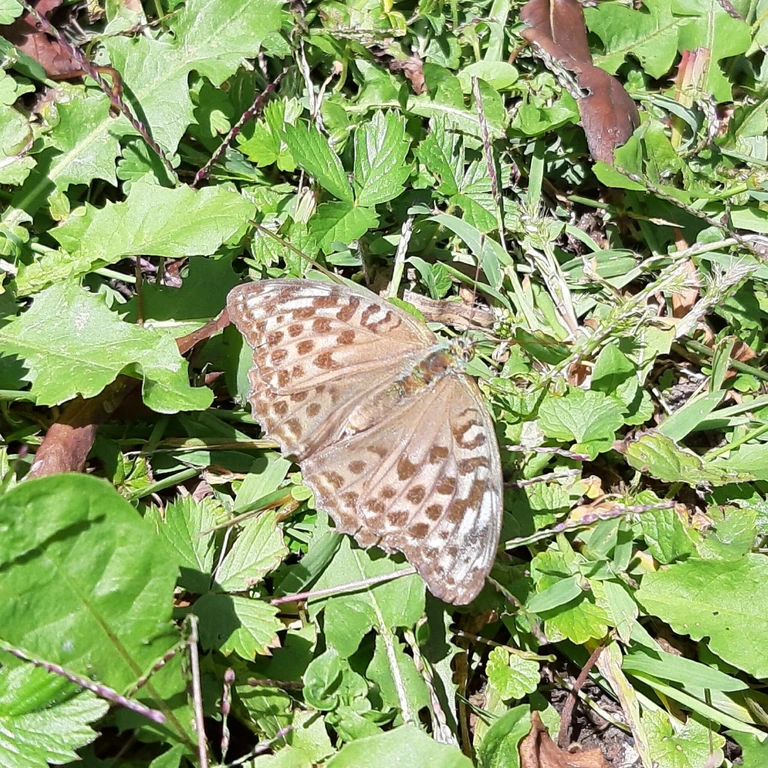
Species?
Argynnis paphia
